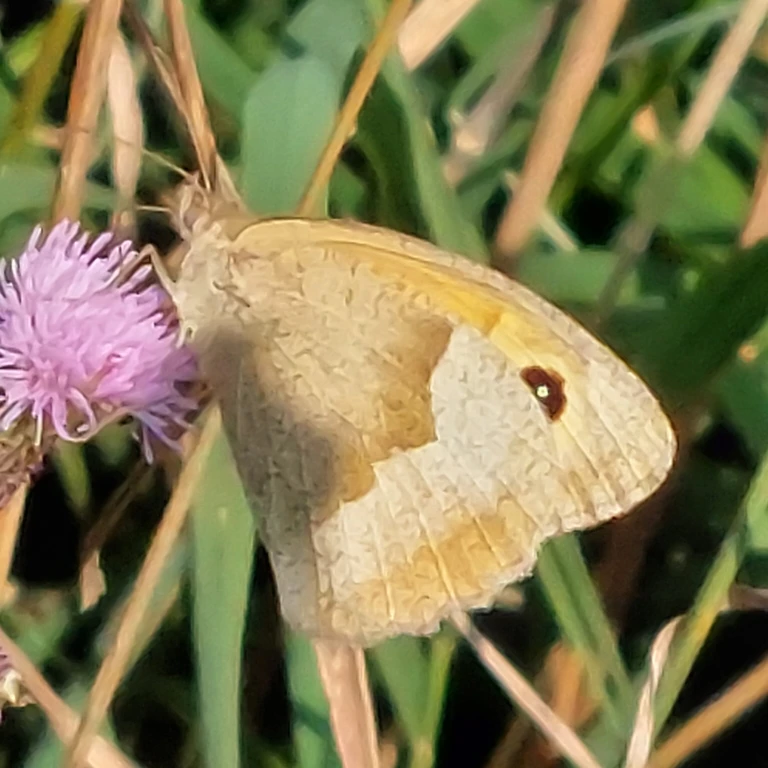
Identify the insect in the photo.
Maniola jurtina
